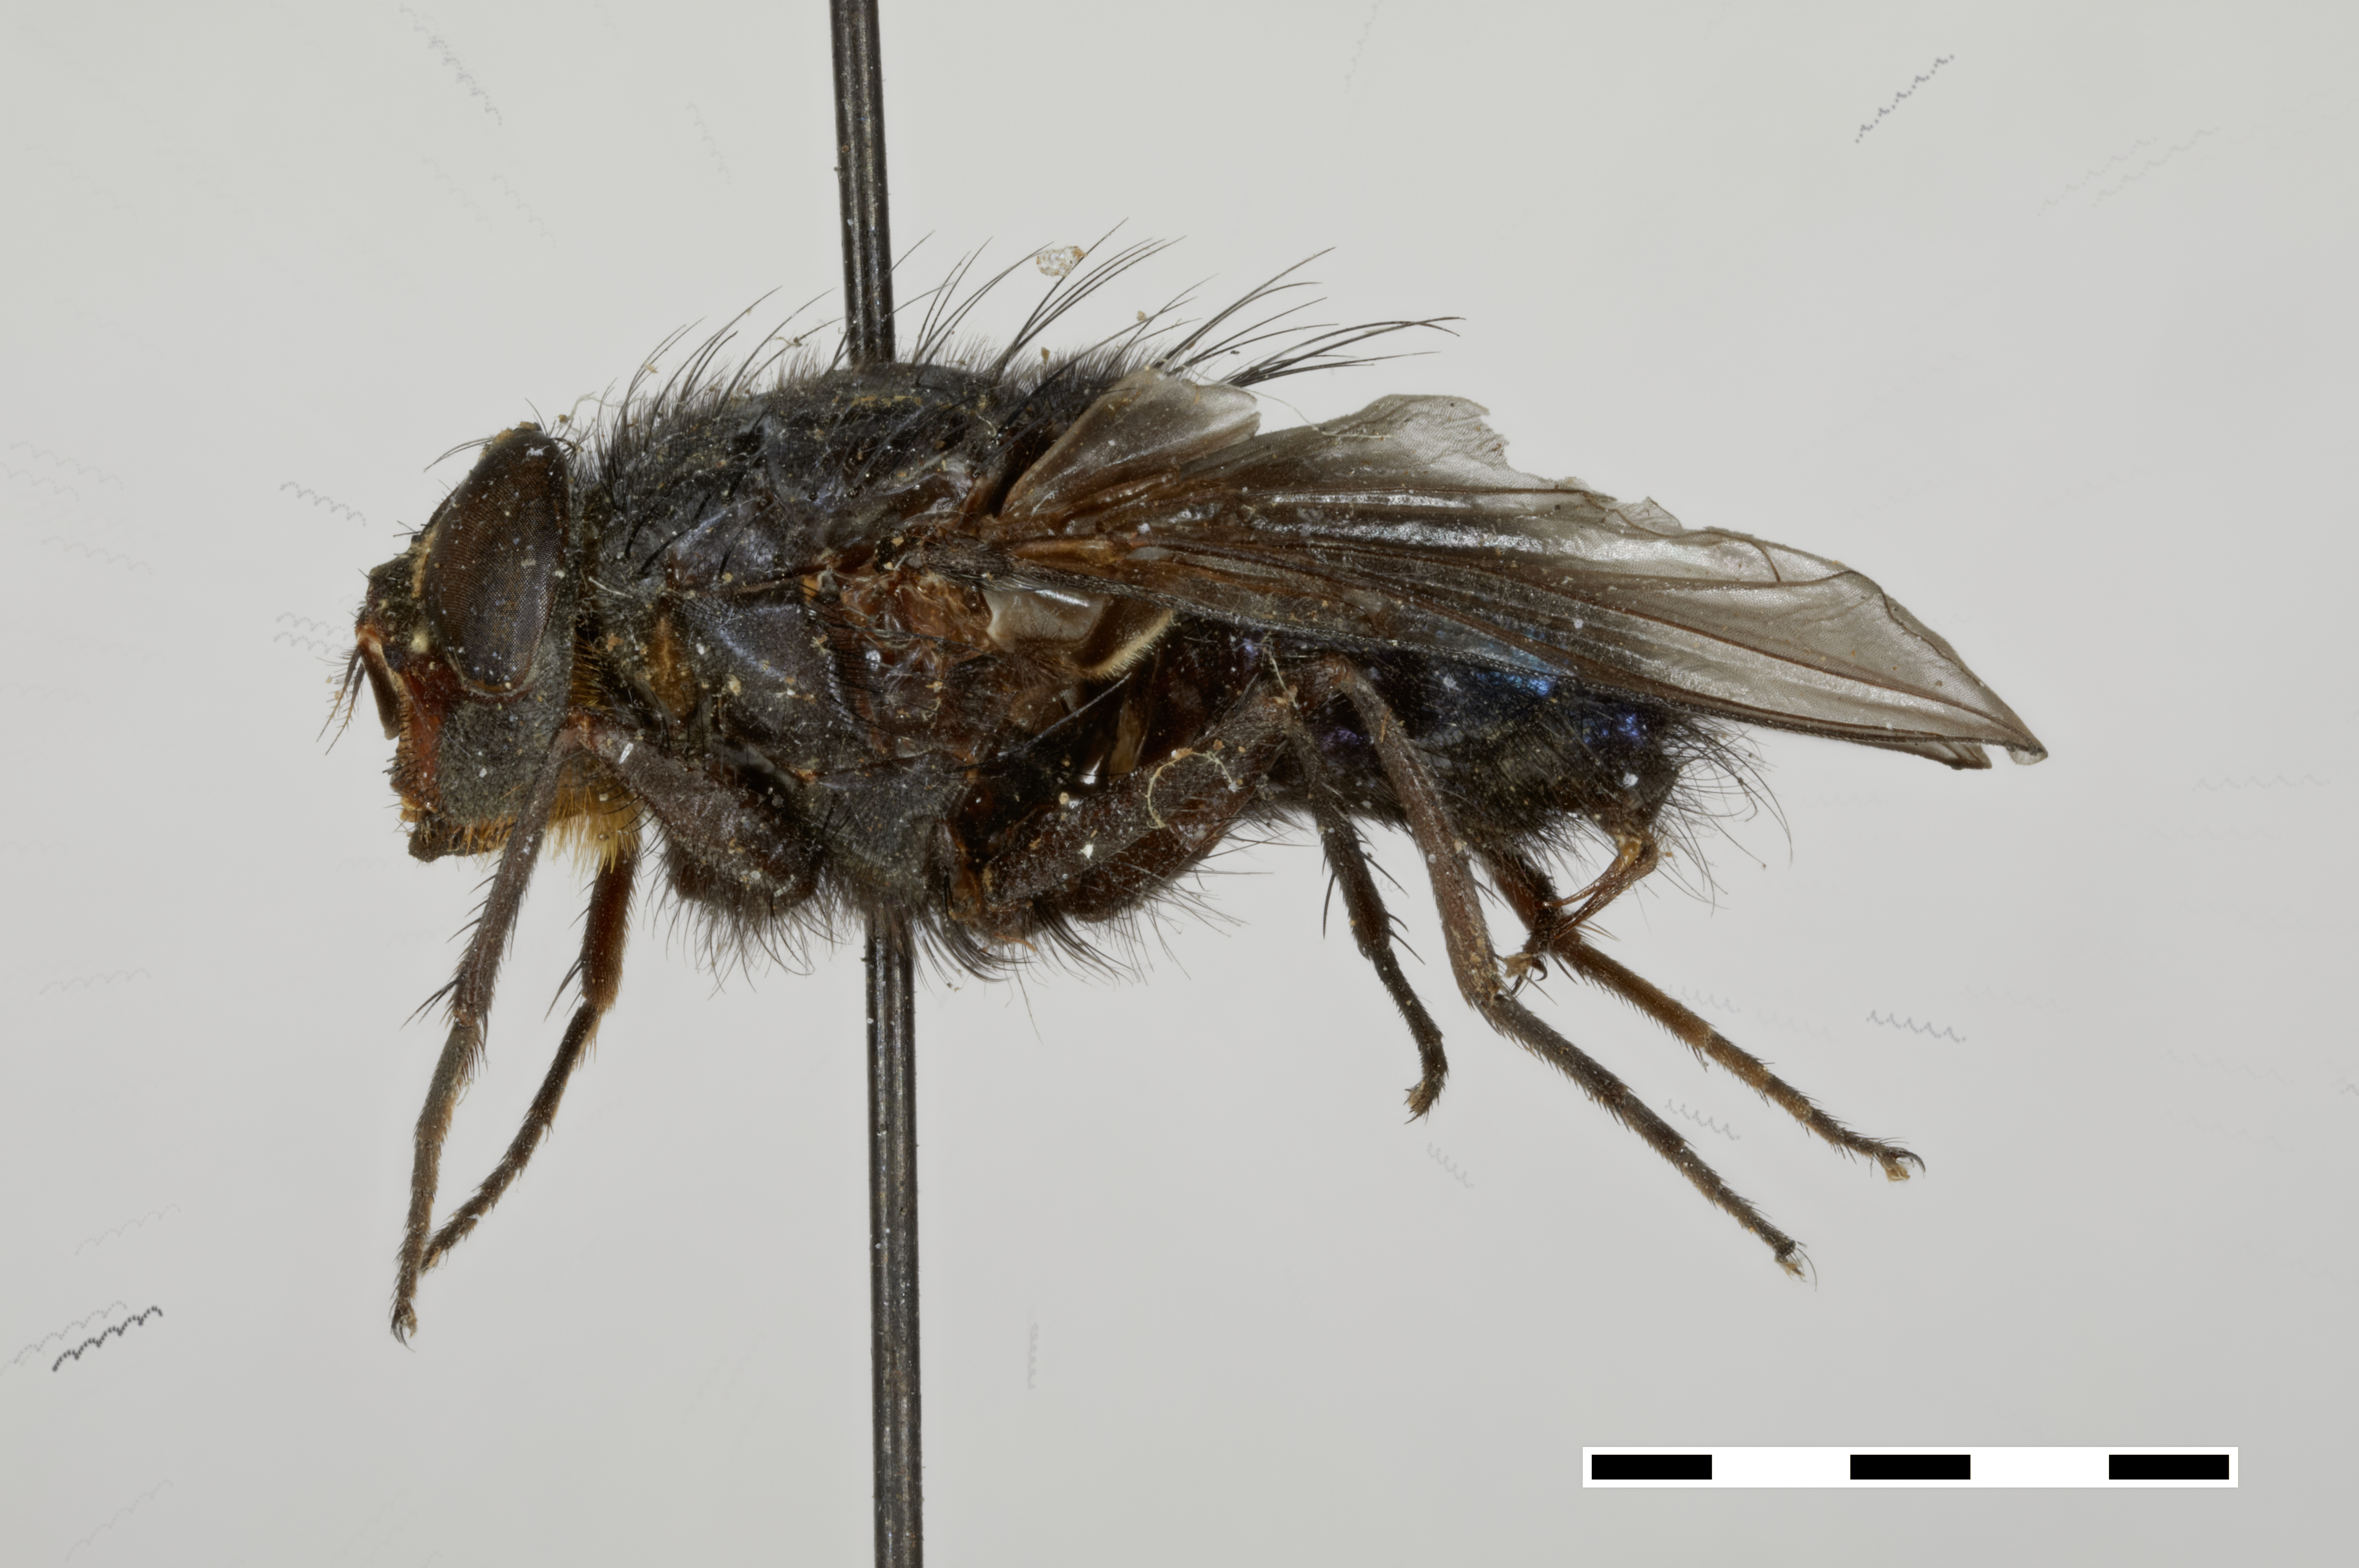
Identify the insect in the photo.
Calliphora pseudovomitoria
